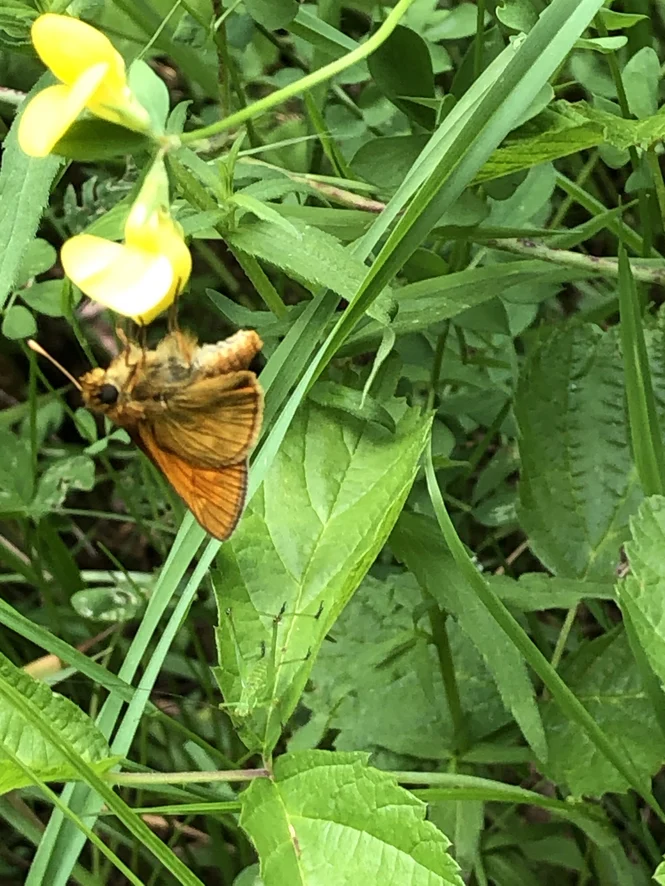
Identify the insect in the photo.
Ochlodes sylvanus (also Ochlodes venata)
